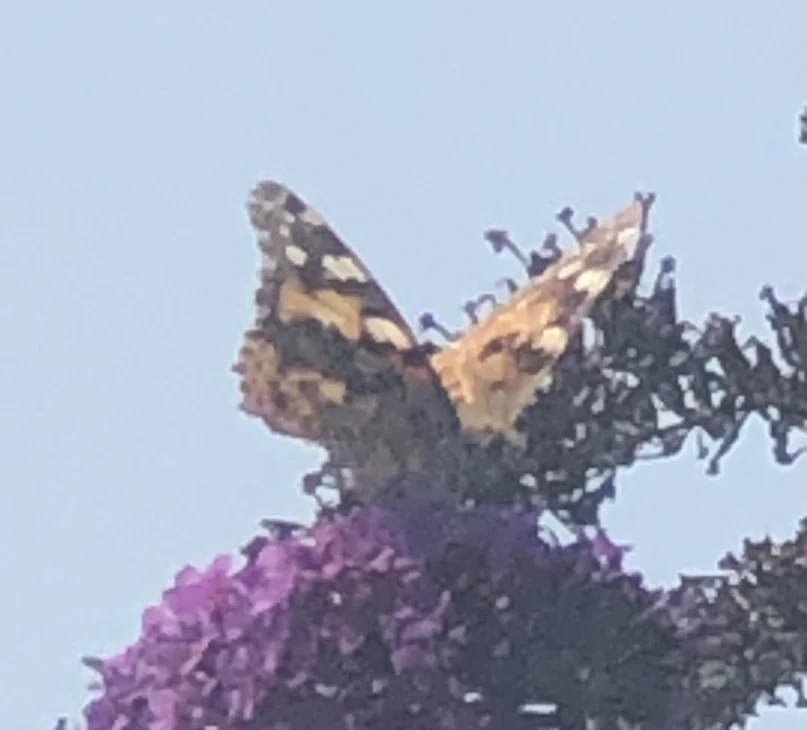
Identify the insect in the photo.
Vanessa cardui
